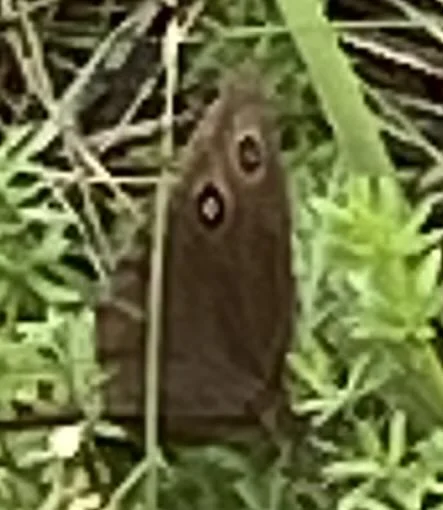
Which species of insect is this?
Minois dryas
